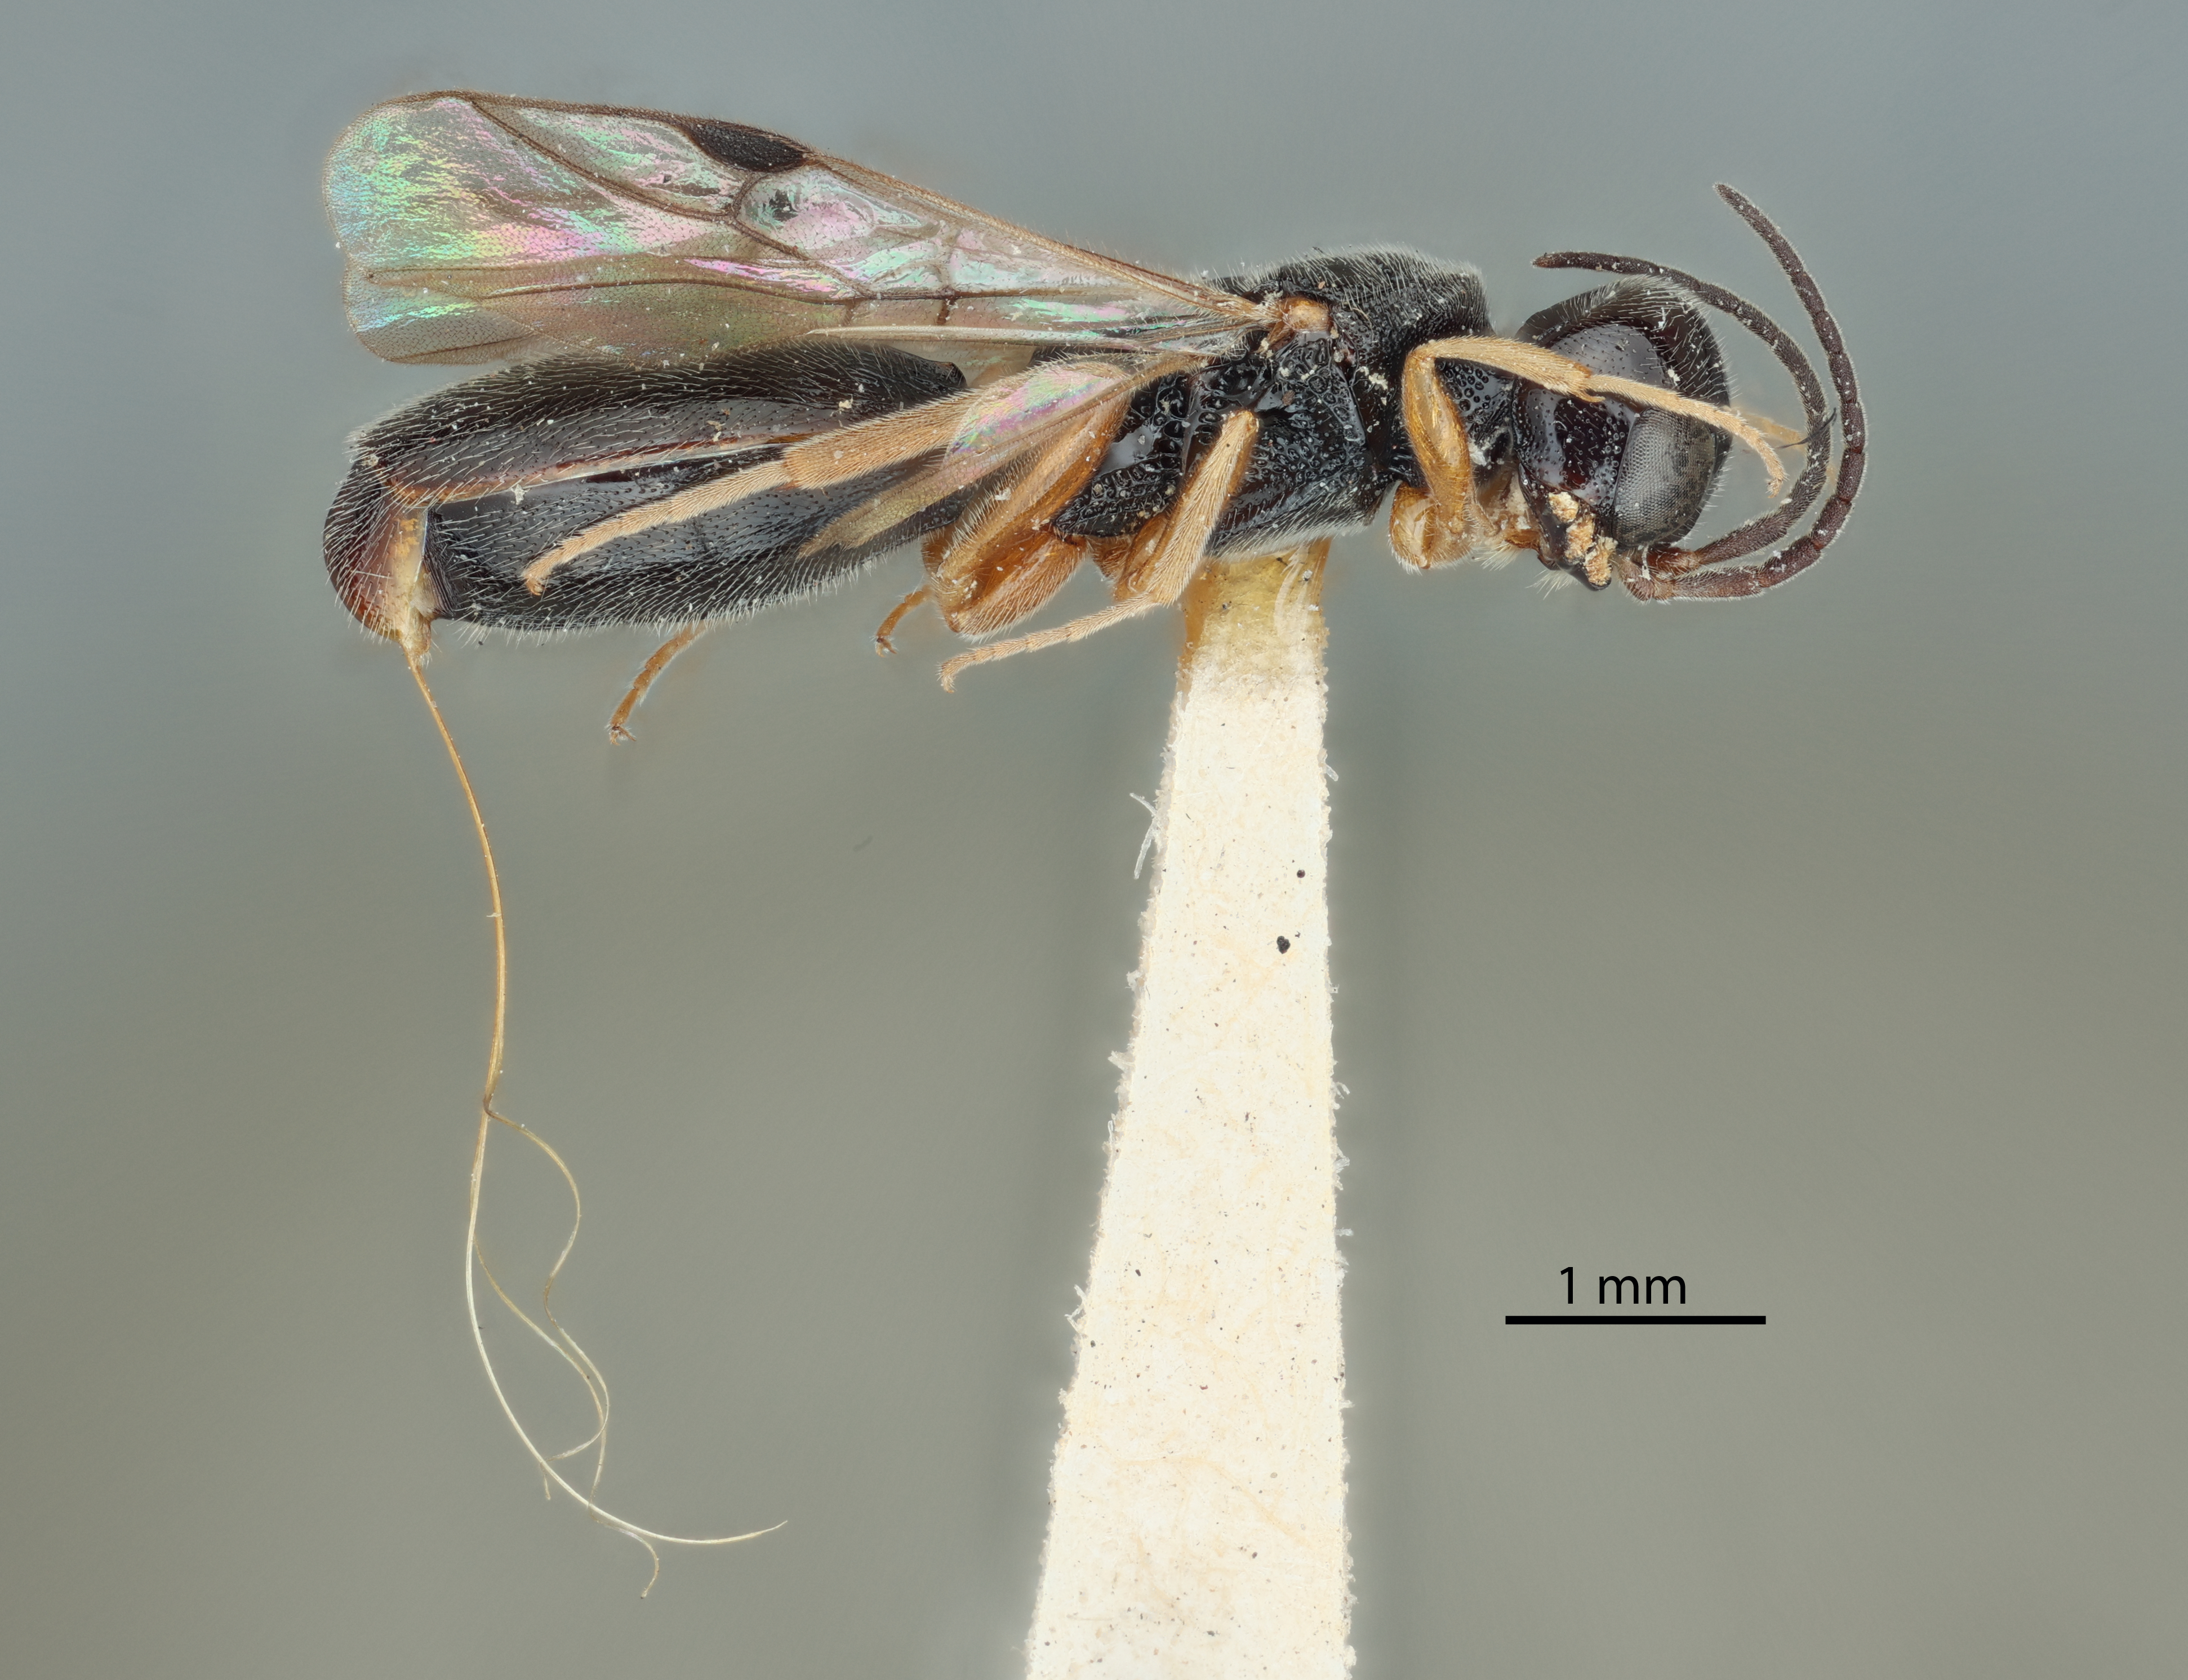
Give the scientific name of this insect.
Vanhornia eucnemidarum
